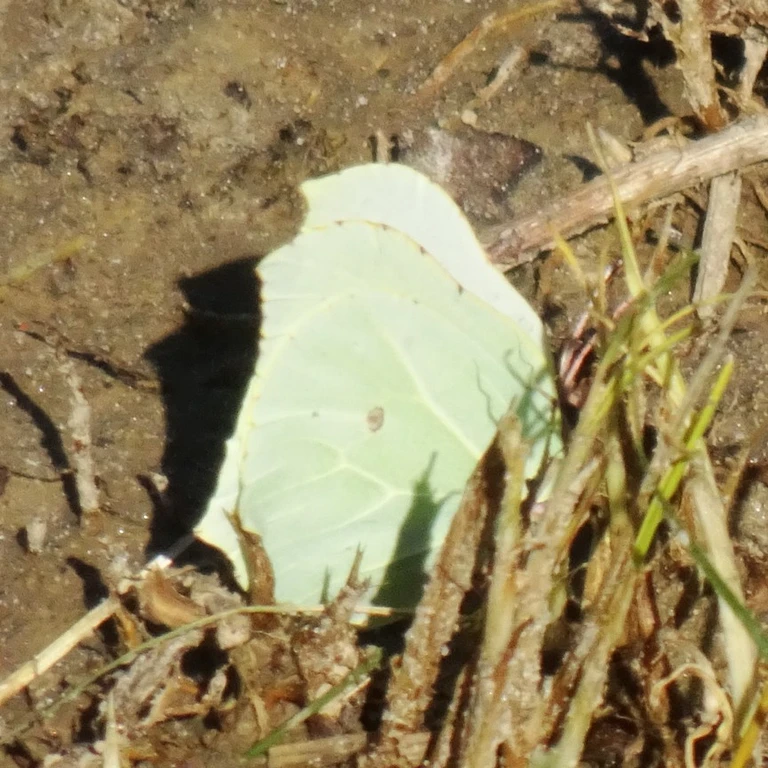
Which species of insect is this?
Gonepteryx rhamni
